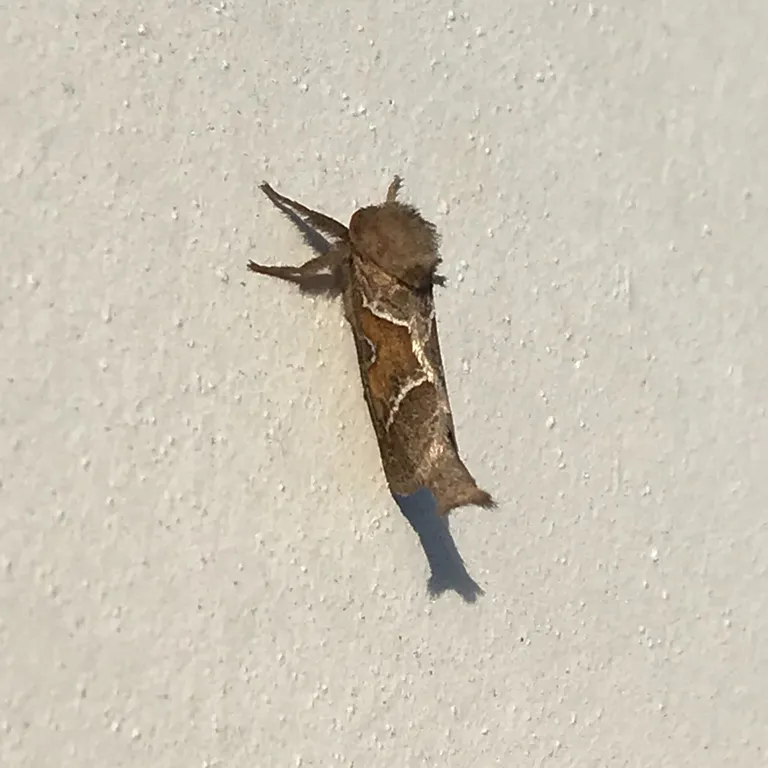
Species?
Triodia sylvina
